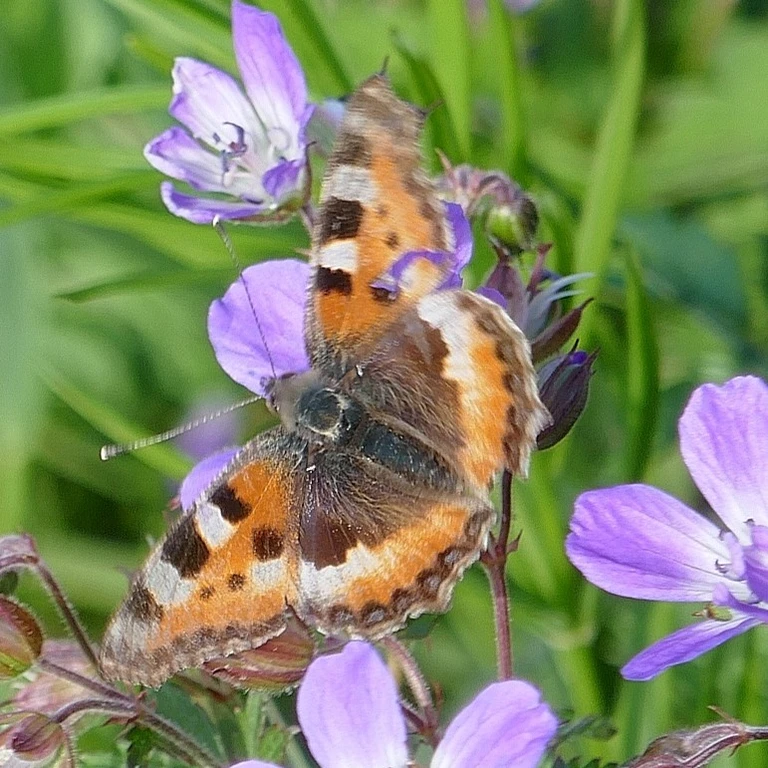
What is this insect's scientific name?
Aglais urticae
